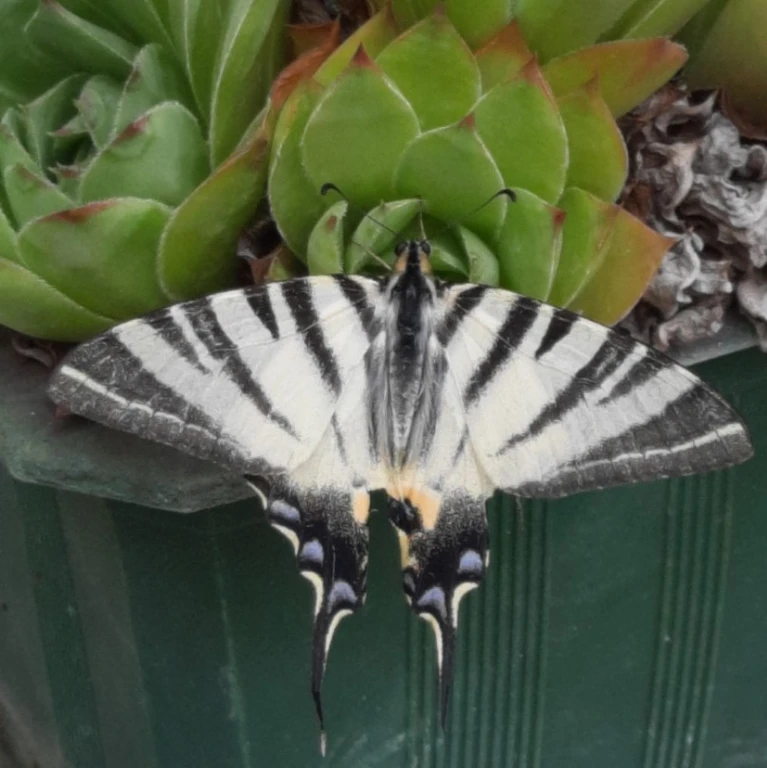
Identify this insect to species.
Iphiclides podalirius
